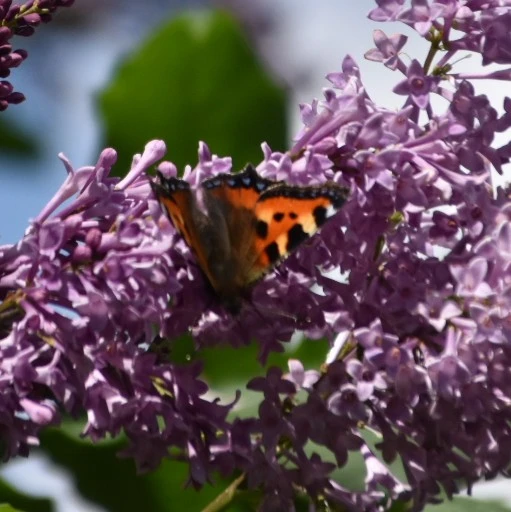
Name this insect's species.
Aglais urticae
